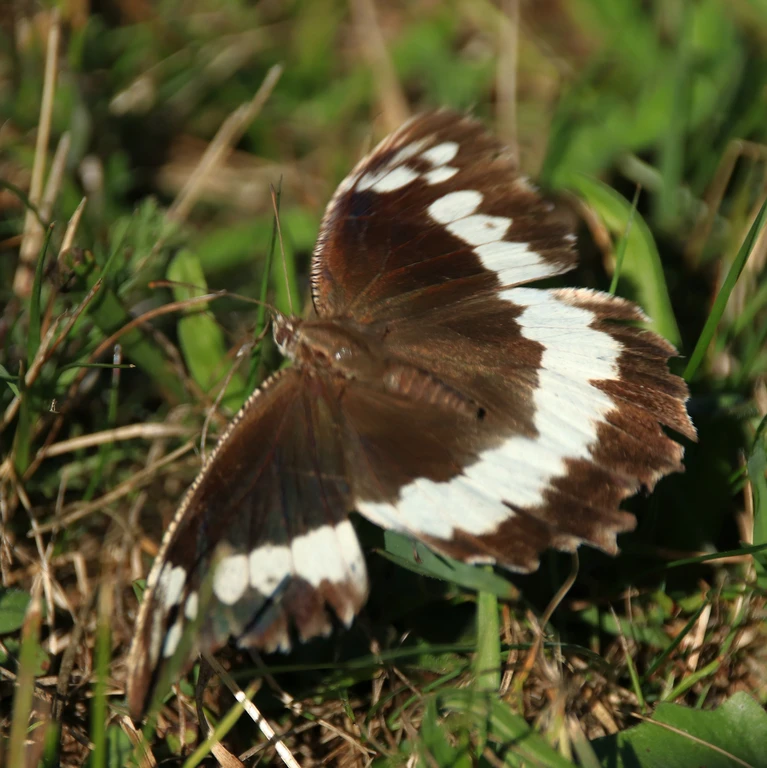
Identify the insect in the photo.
Brintesia circe
